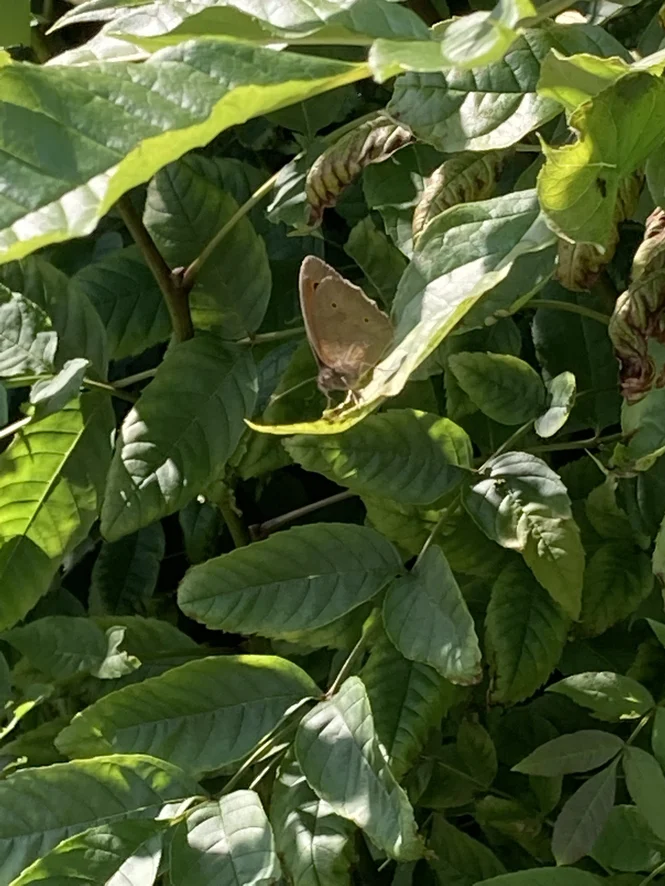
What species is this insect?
Maniola jurtina
